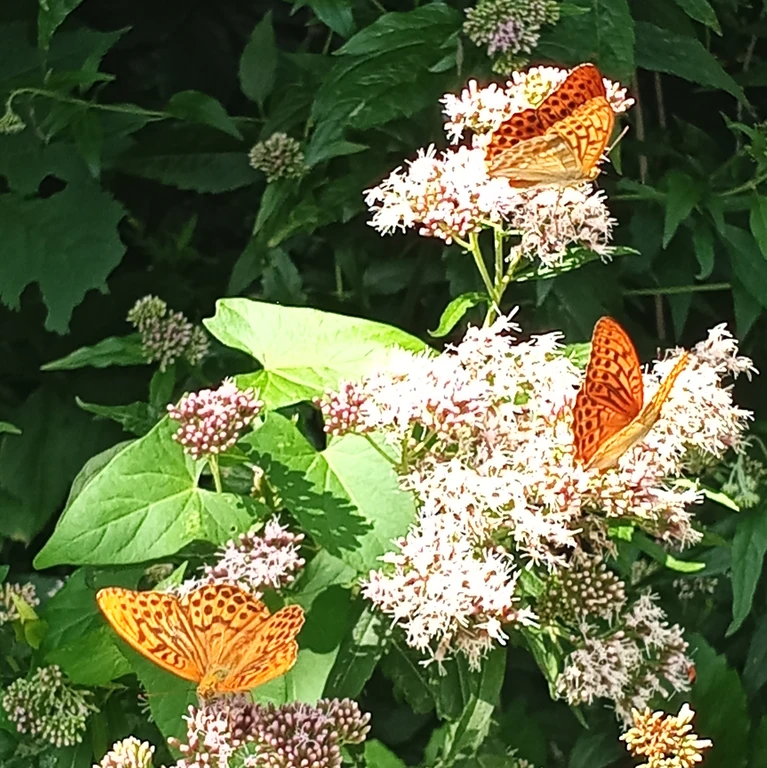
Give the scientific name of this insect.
Argynnis paphia
